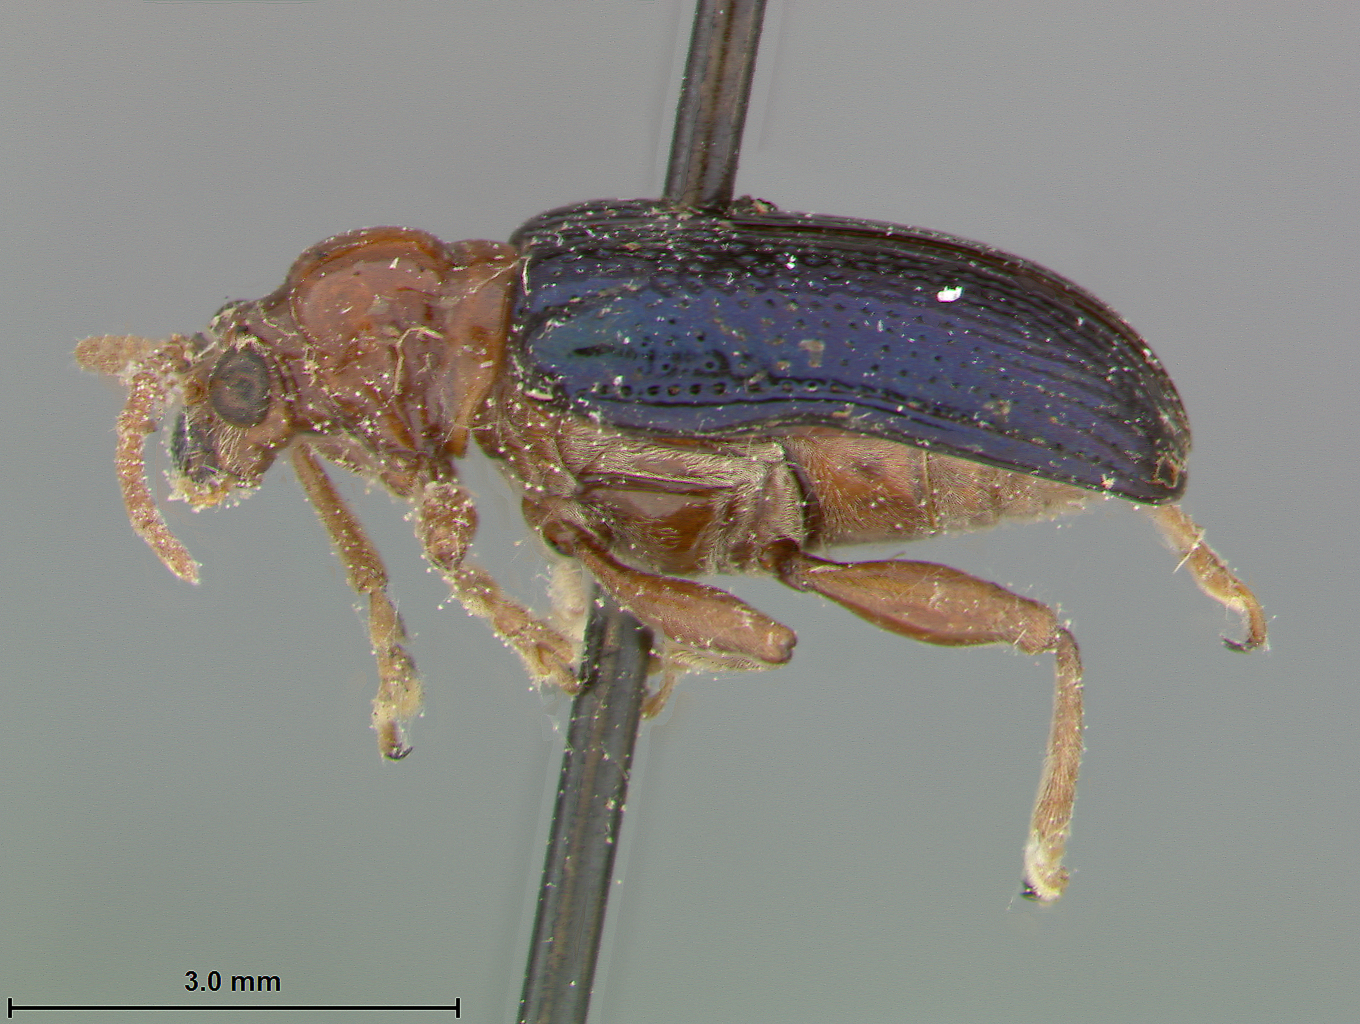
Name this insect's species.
Lema rufonubes
